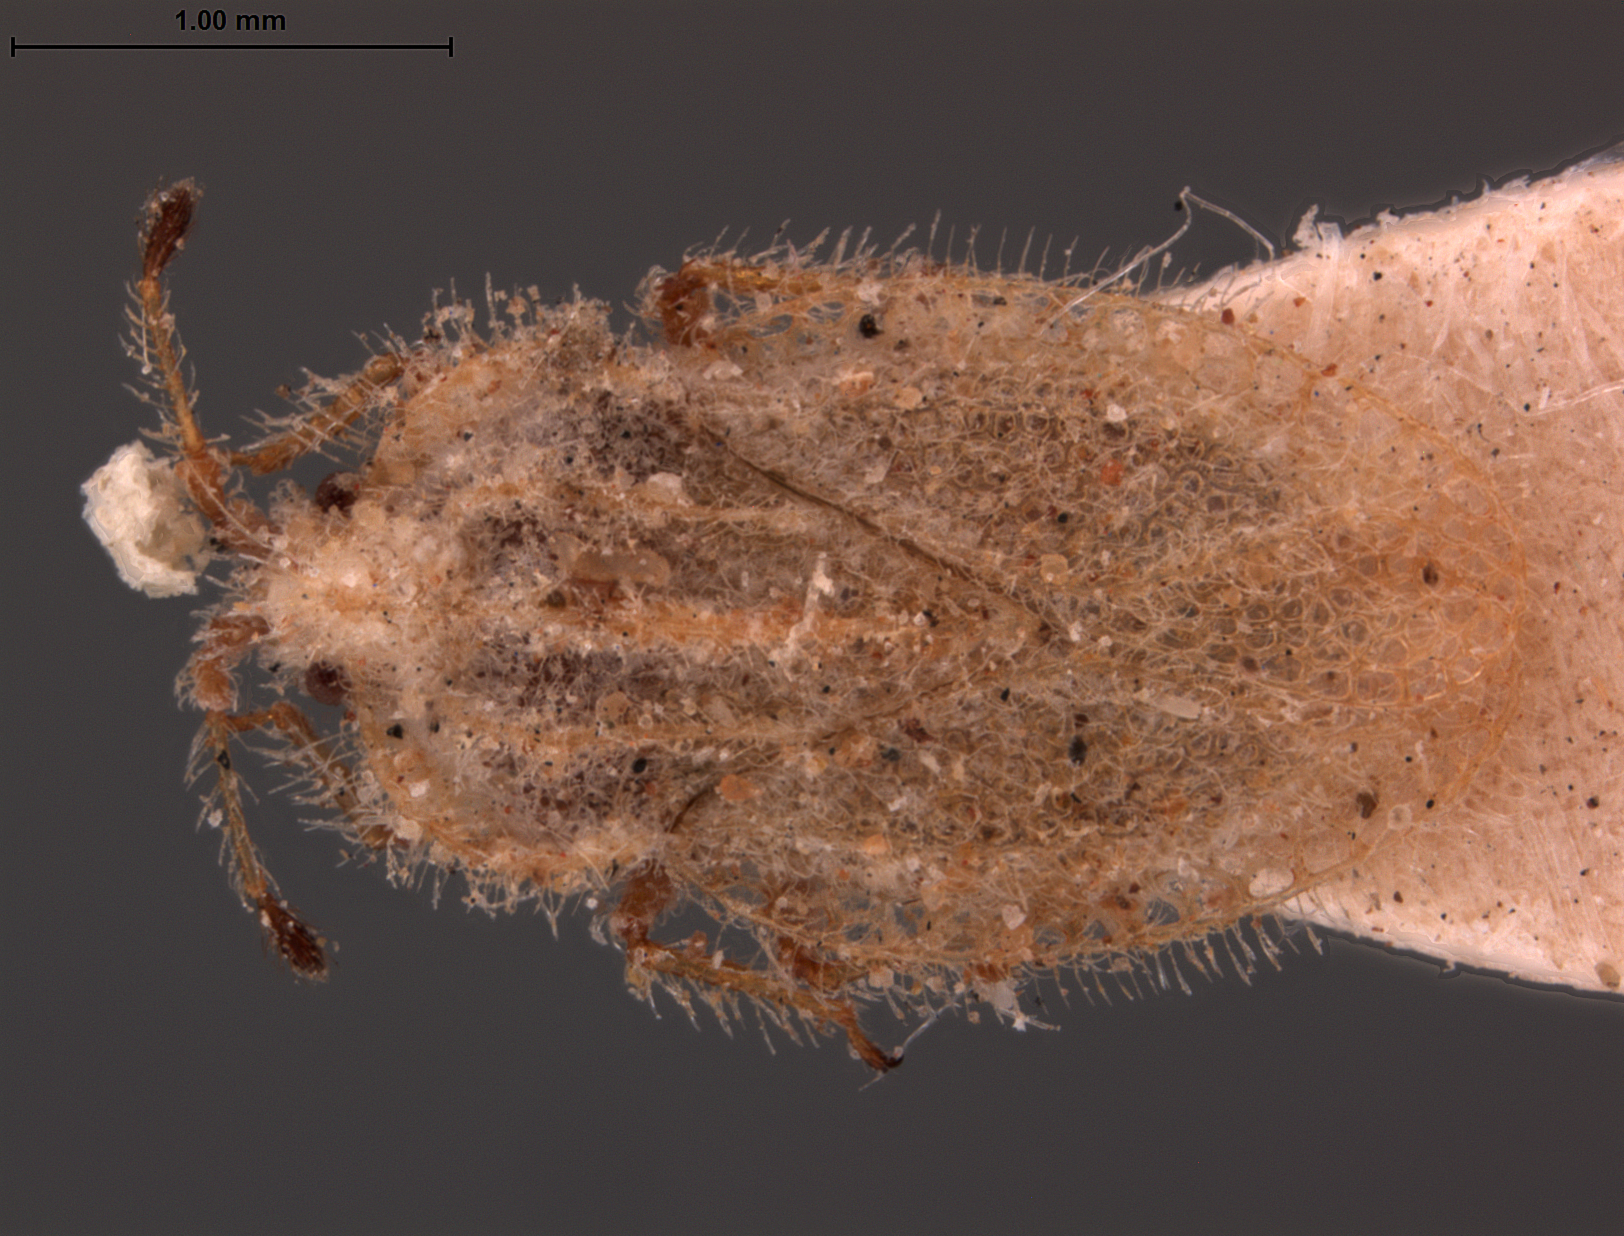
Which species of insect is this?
Tingis rotundipennis
